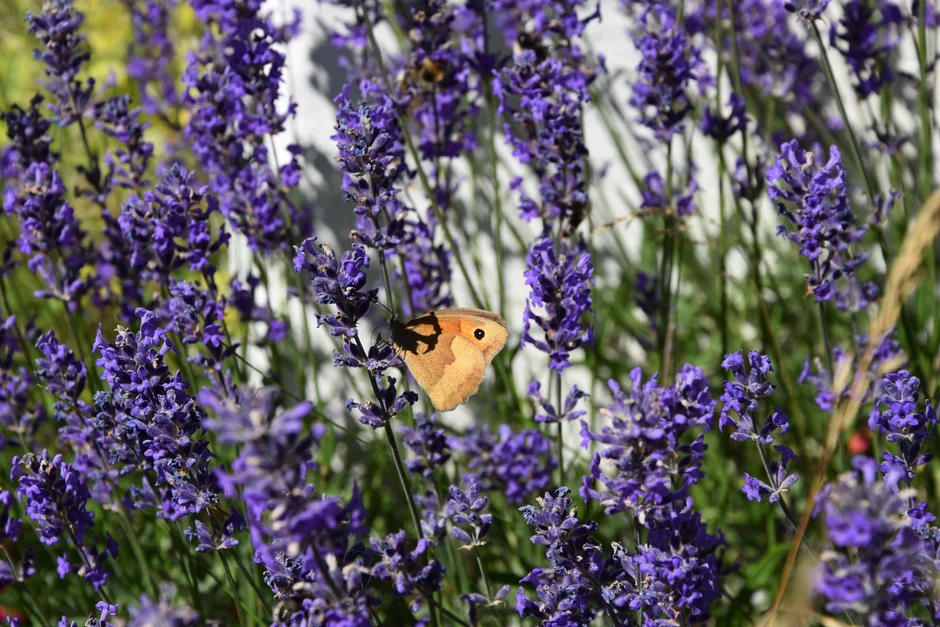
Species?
Maniola jurtina
